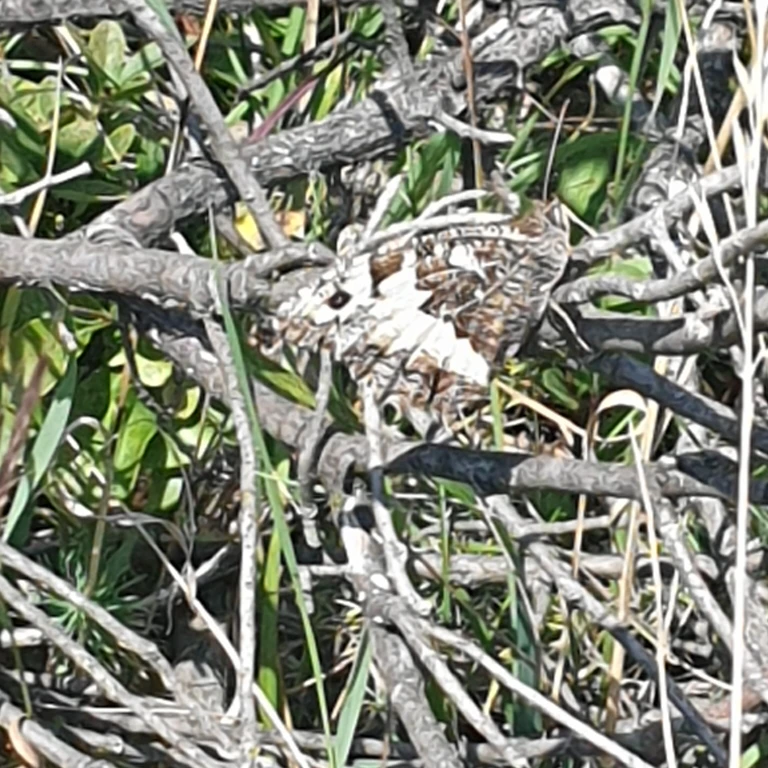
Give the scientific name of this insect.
Brintesia circe
